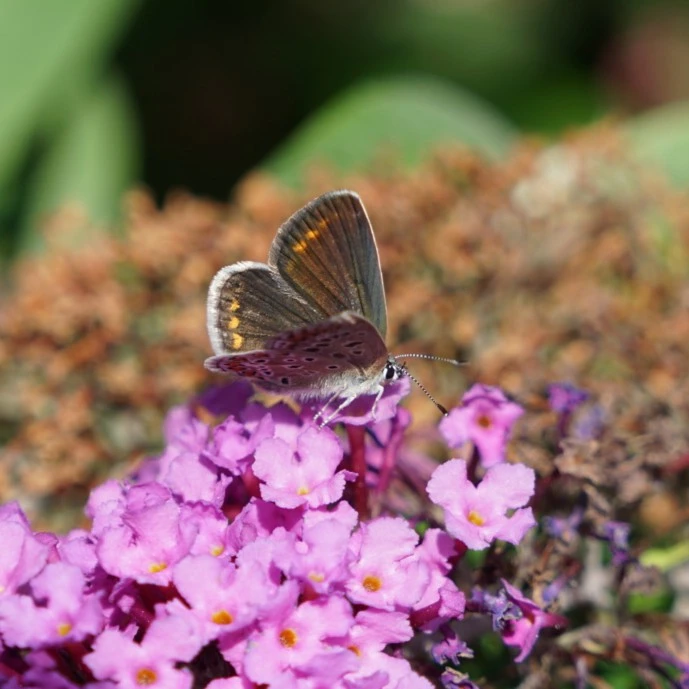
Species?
Polyommatus icarus
